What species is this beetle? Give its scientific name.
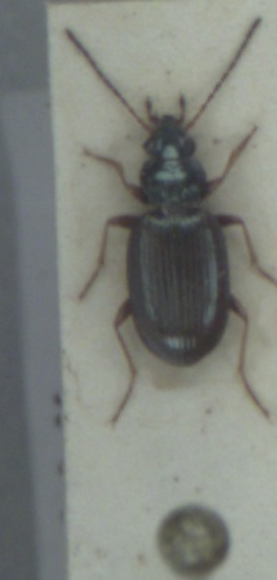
Bembidion deletum
